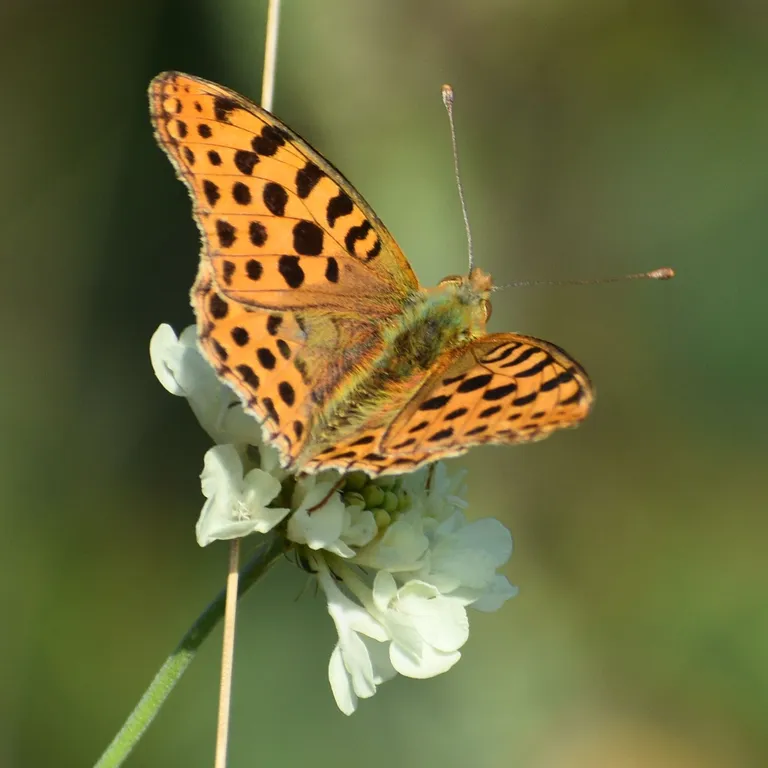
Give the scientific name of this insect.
Issoria lathonia
